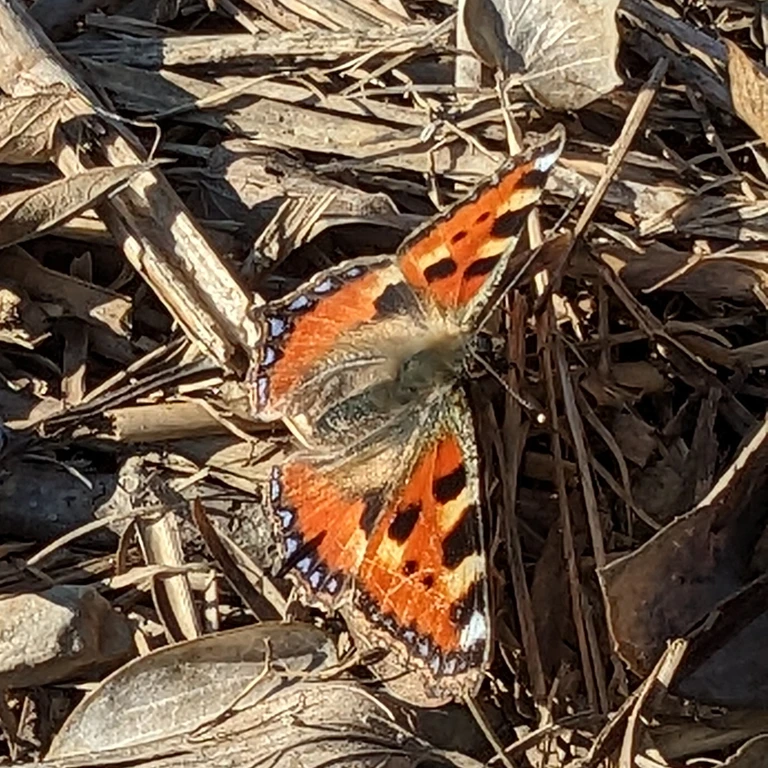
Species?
Aglais urticae
